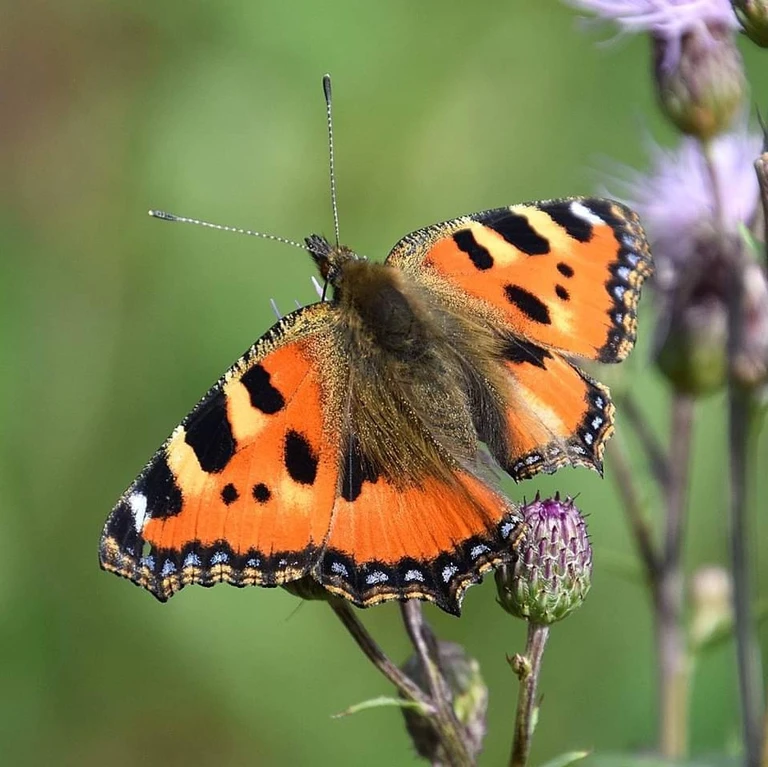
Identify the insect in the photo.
Aglais urticae
